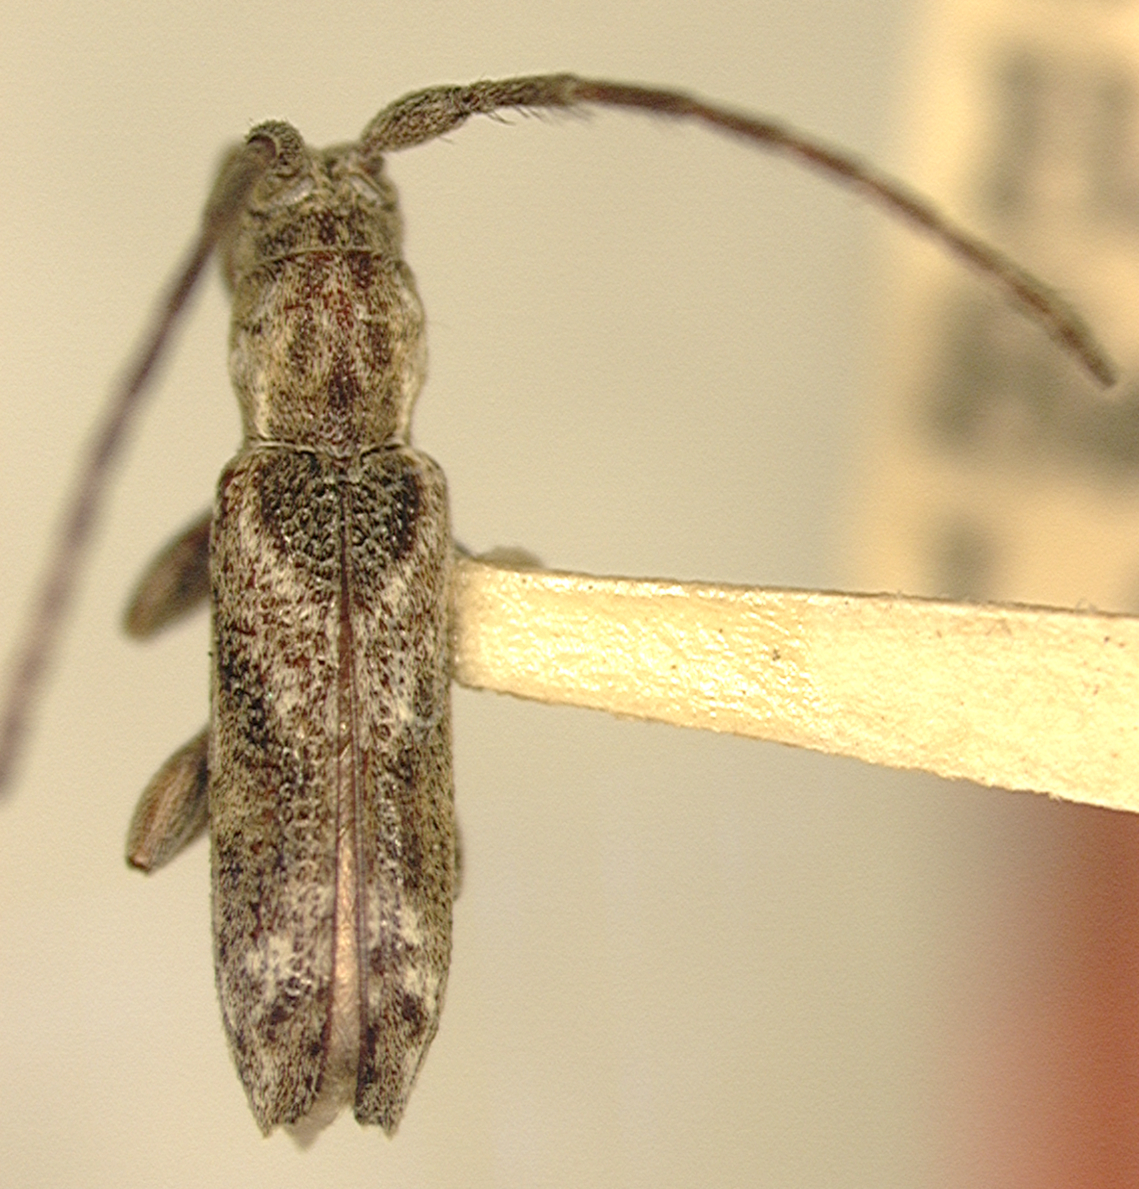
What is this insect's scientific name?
Bebelis pseudolignosa (also Dorcasta harringtoni)
